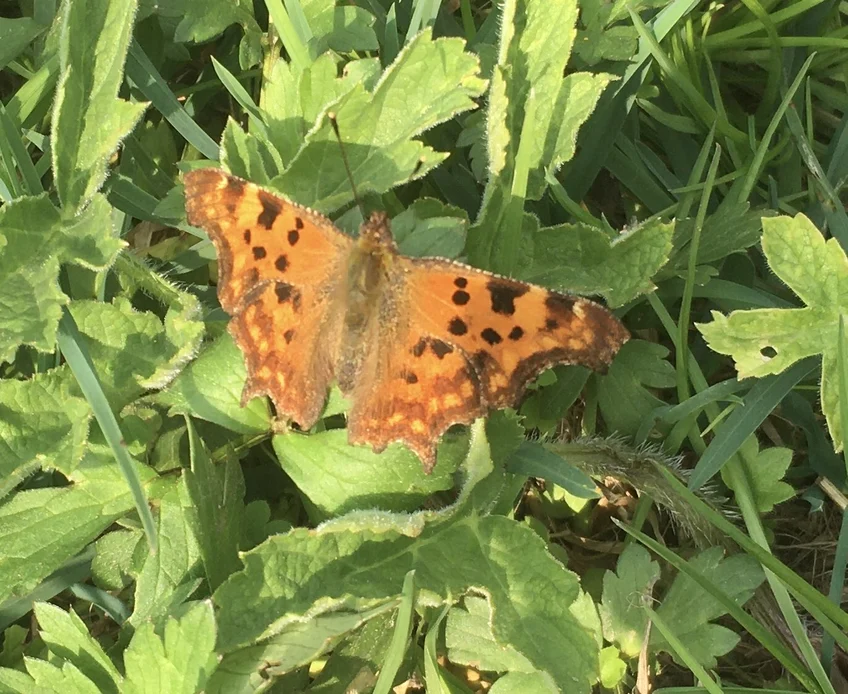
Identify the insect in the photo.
Polygonia c-album
